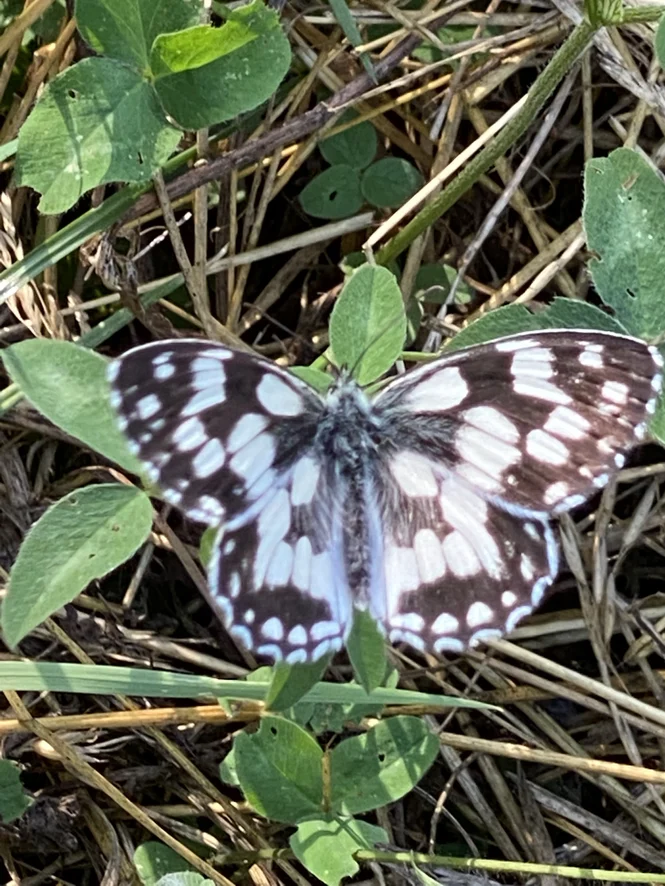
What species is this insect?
Melanargia galathea
